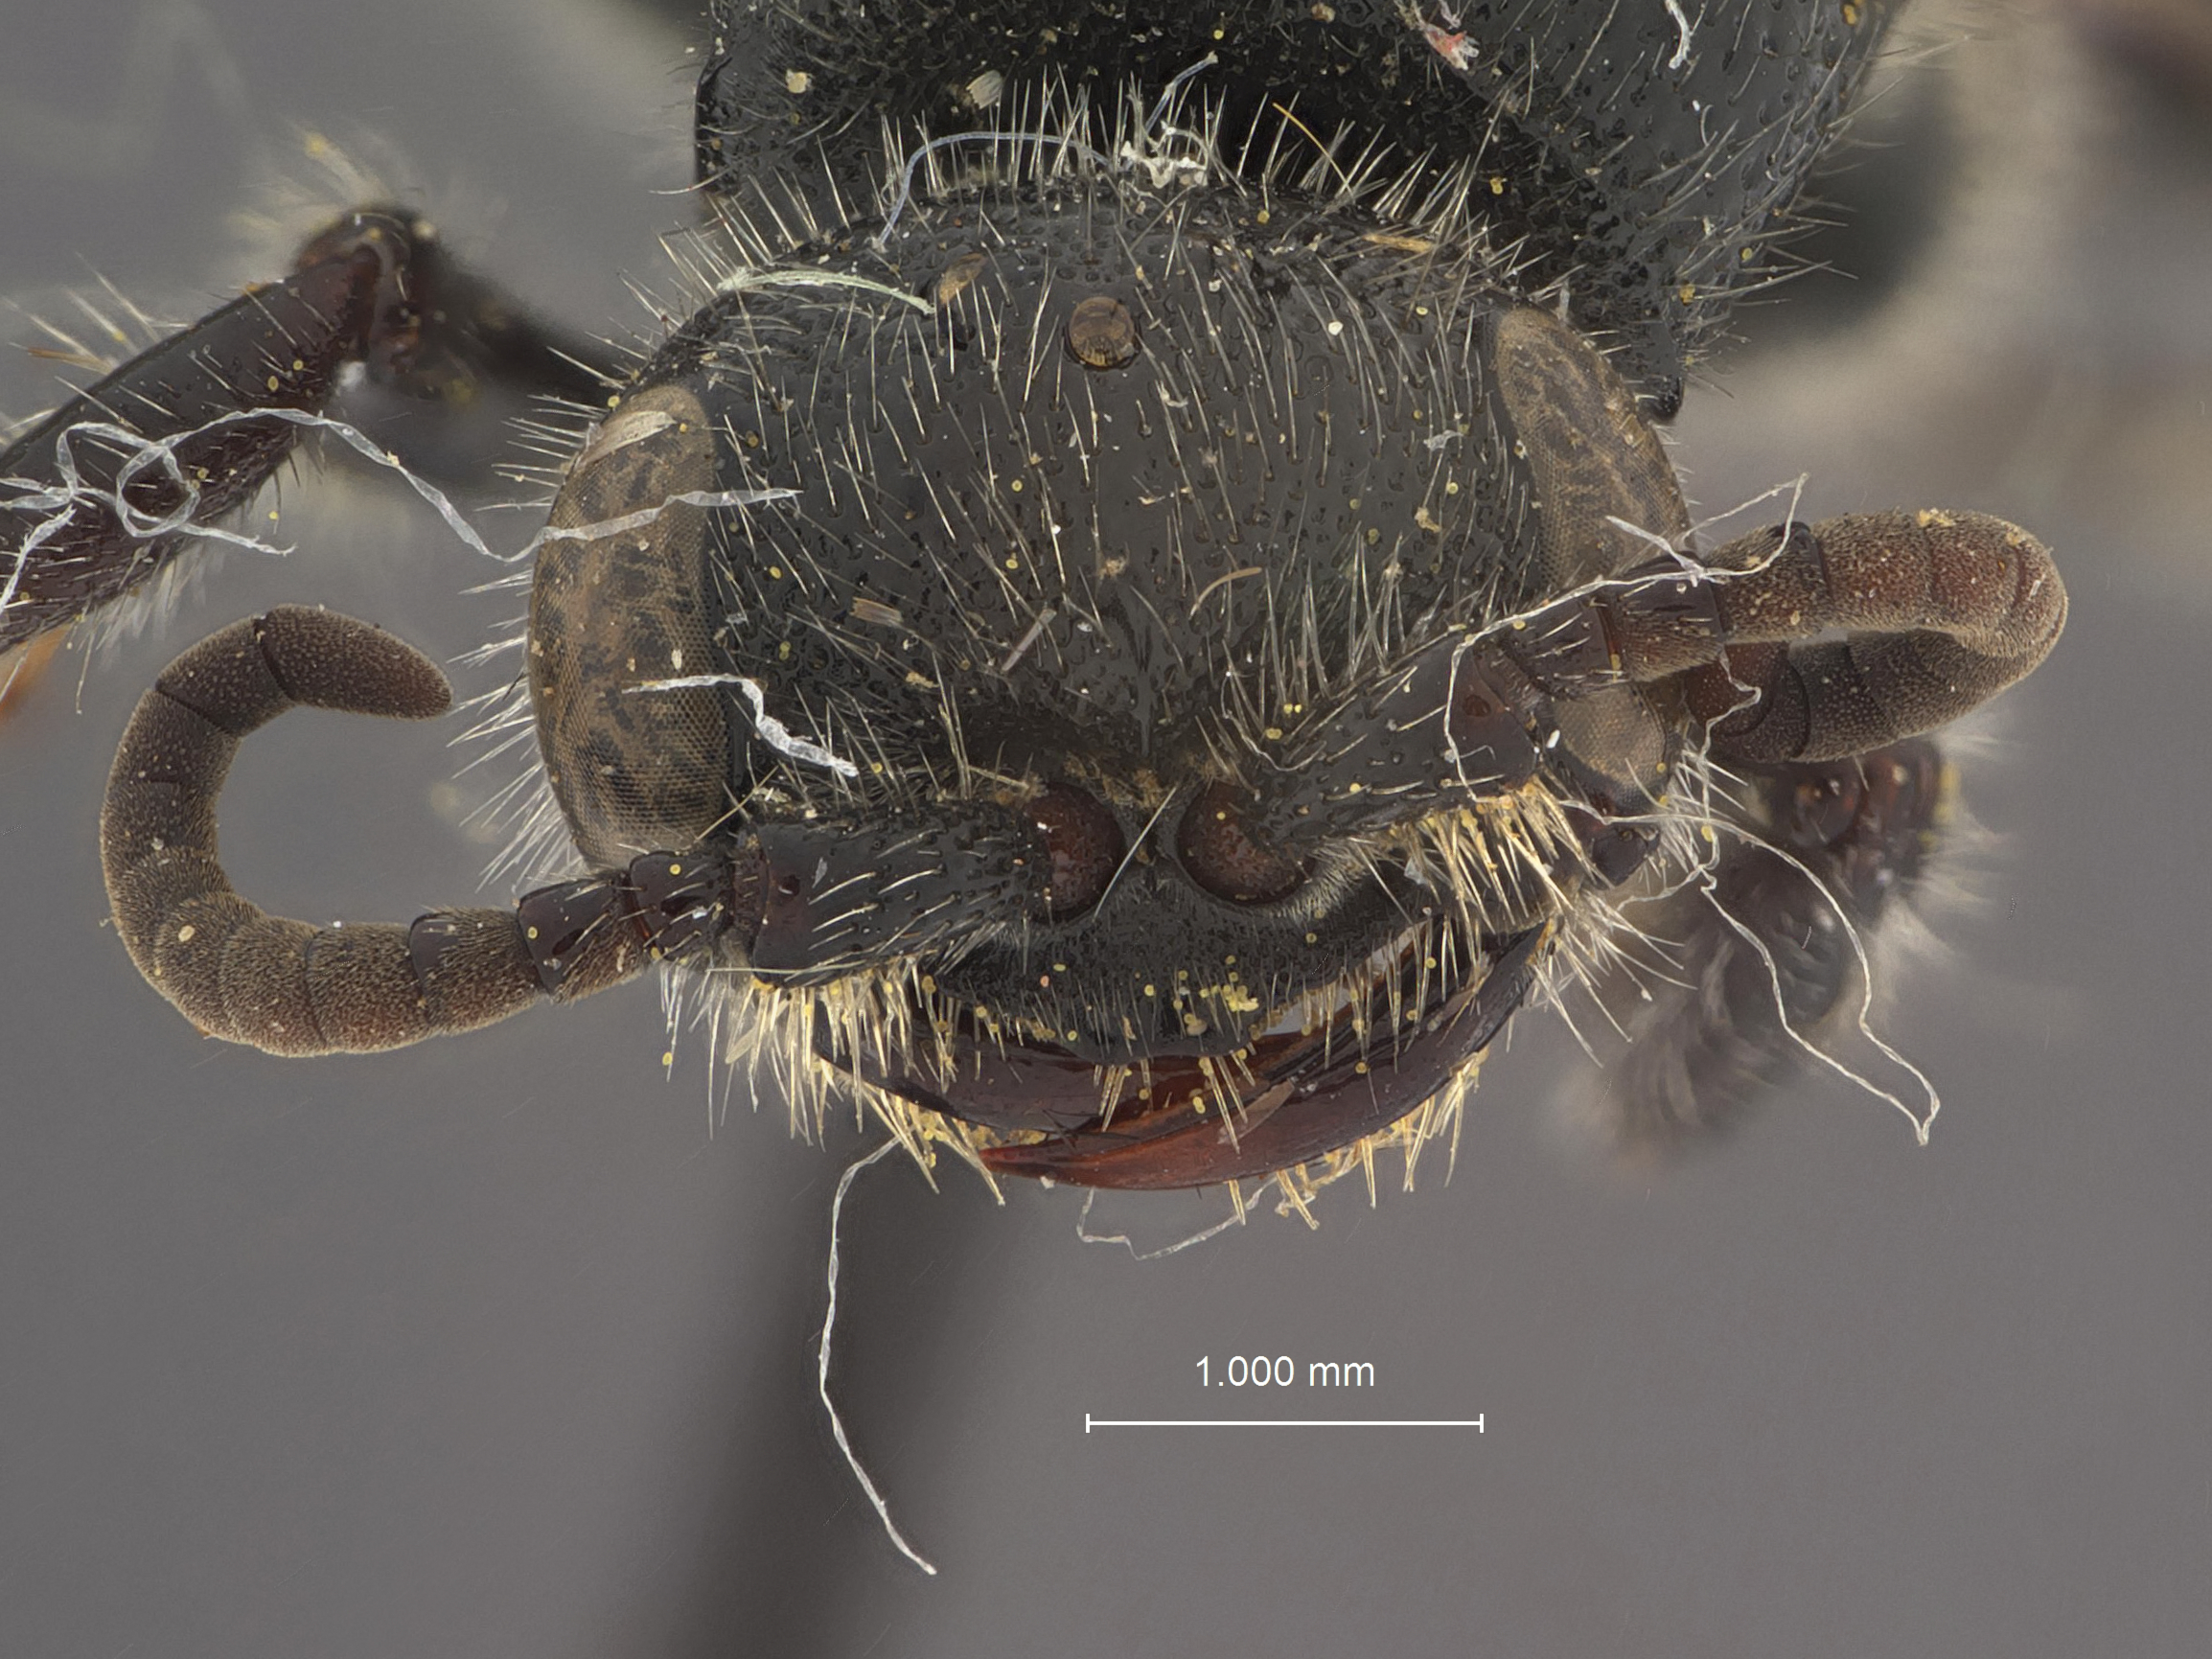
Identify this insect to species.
Tiphia mekdona
